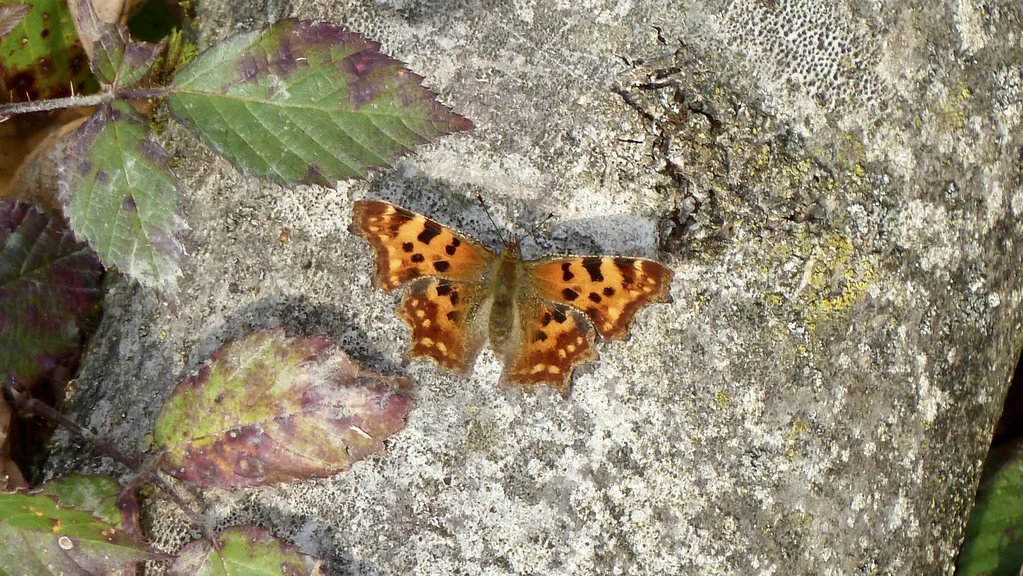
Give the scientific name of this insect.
Polygonia c-album
